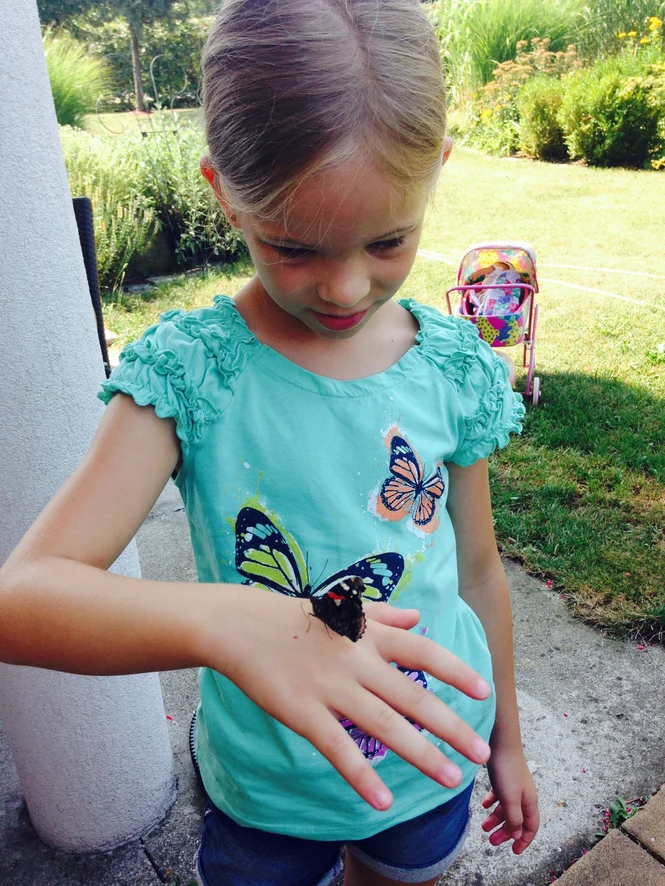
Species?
Vanessa atalanta
